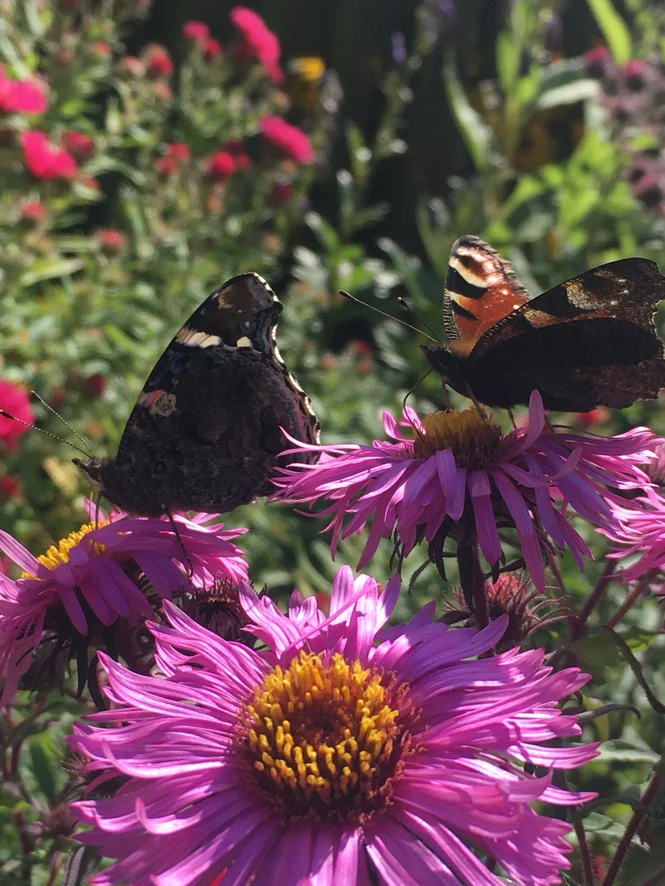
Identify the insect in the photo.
Aglais io
